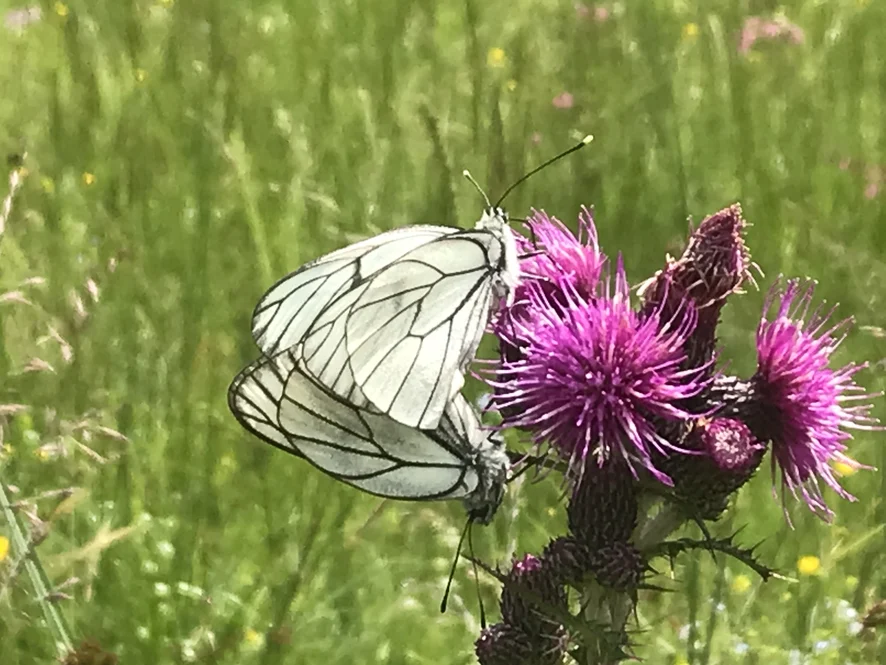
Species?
Aporia crataegi
